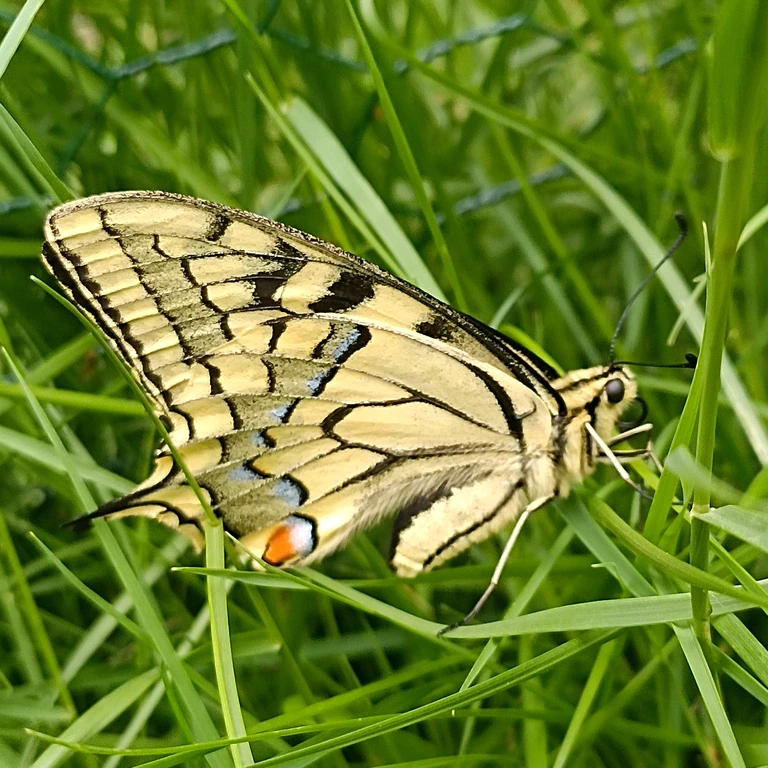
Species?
Papilio machaon
